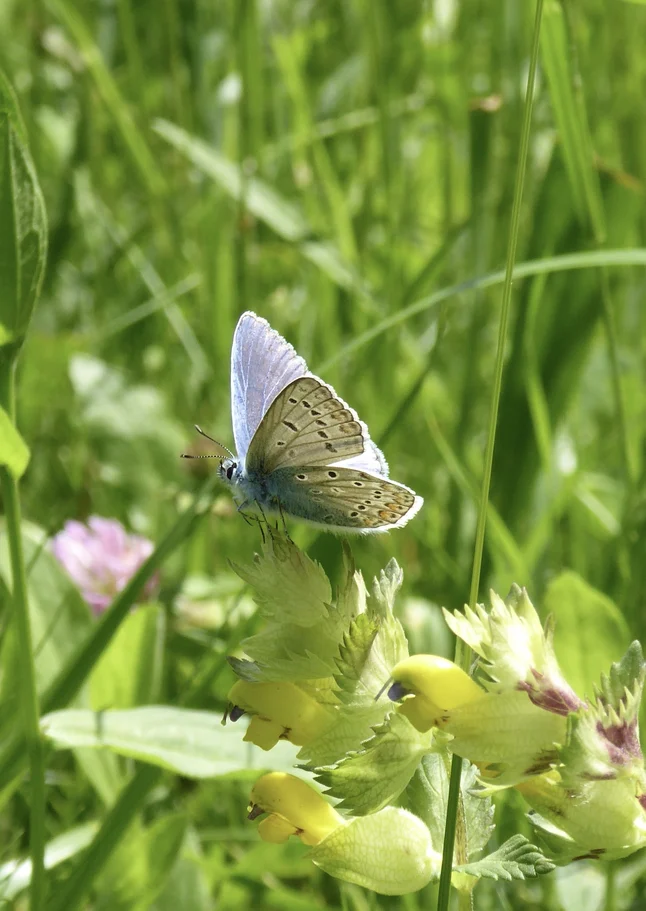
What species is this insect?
Polyommatus icarus
